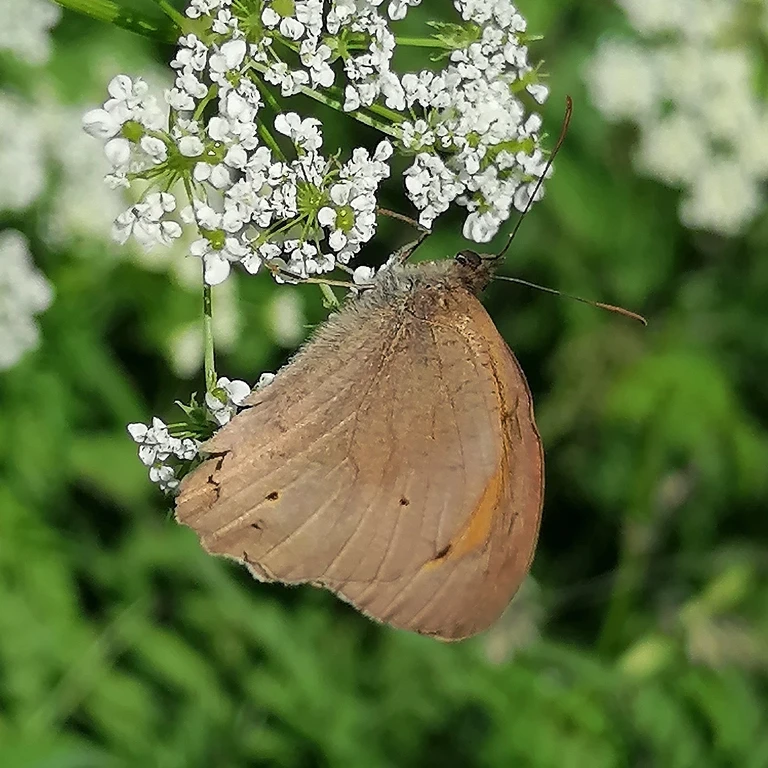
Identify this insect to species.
Maniola jurtina
